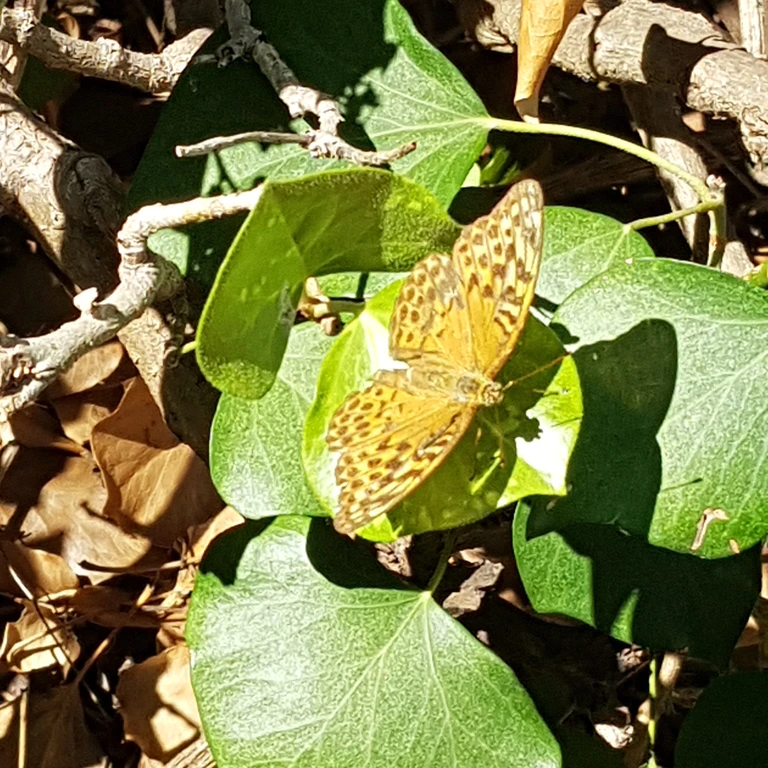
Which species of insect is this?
Argynnis paphia
